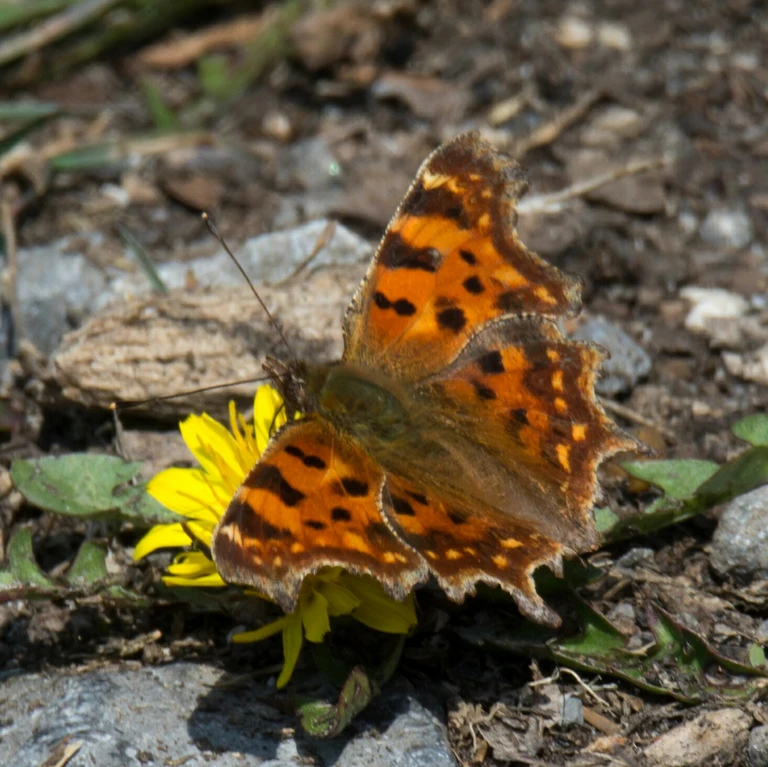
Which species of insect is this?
Polygonia c-album
